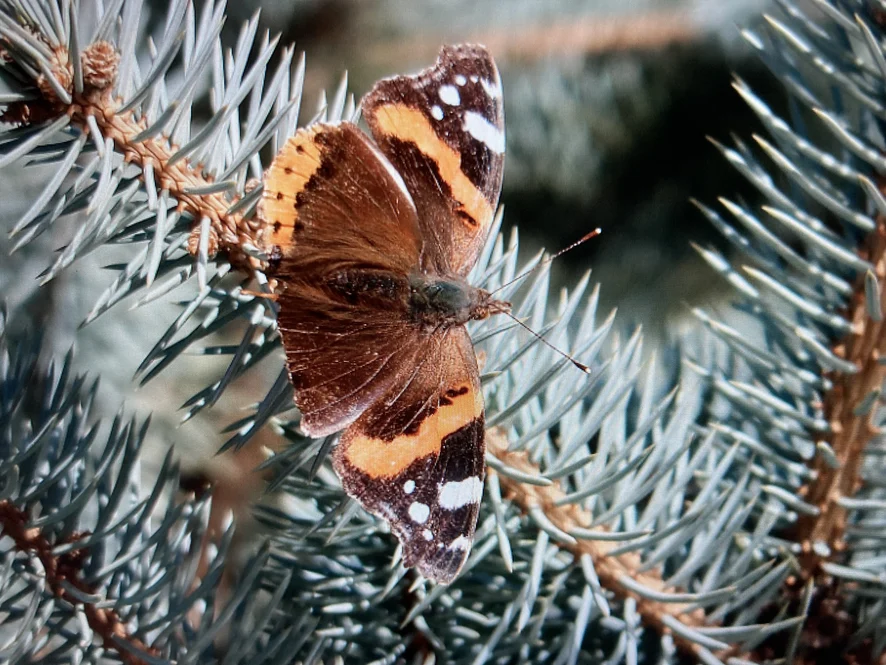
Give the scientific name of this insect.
Vanessa atalanta
